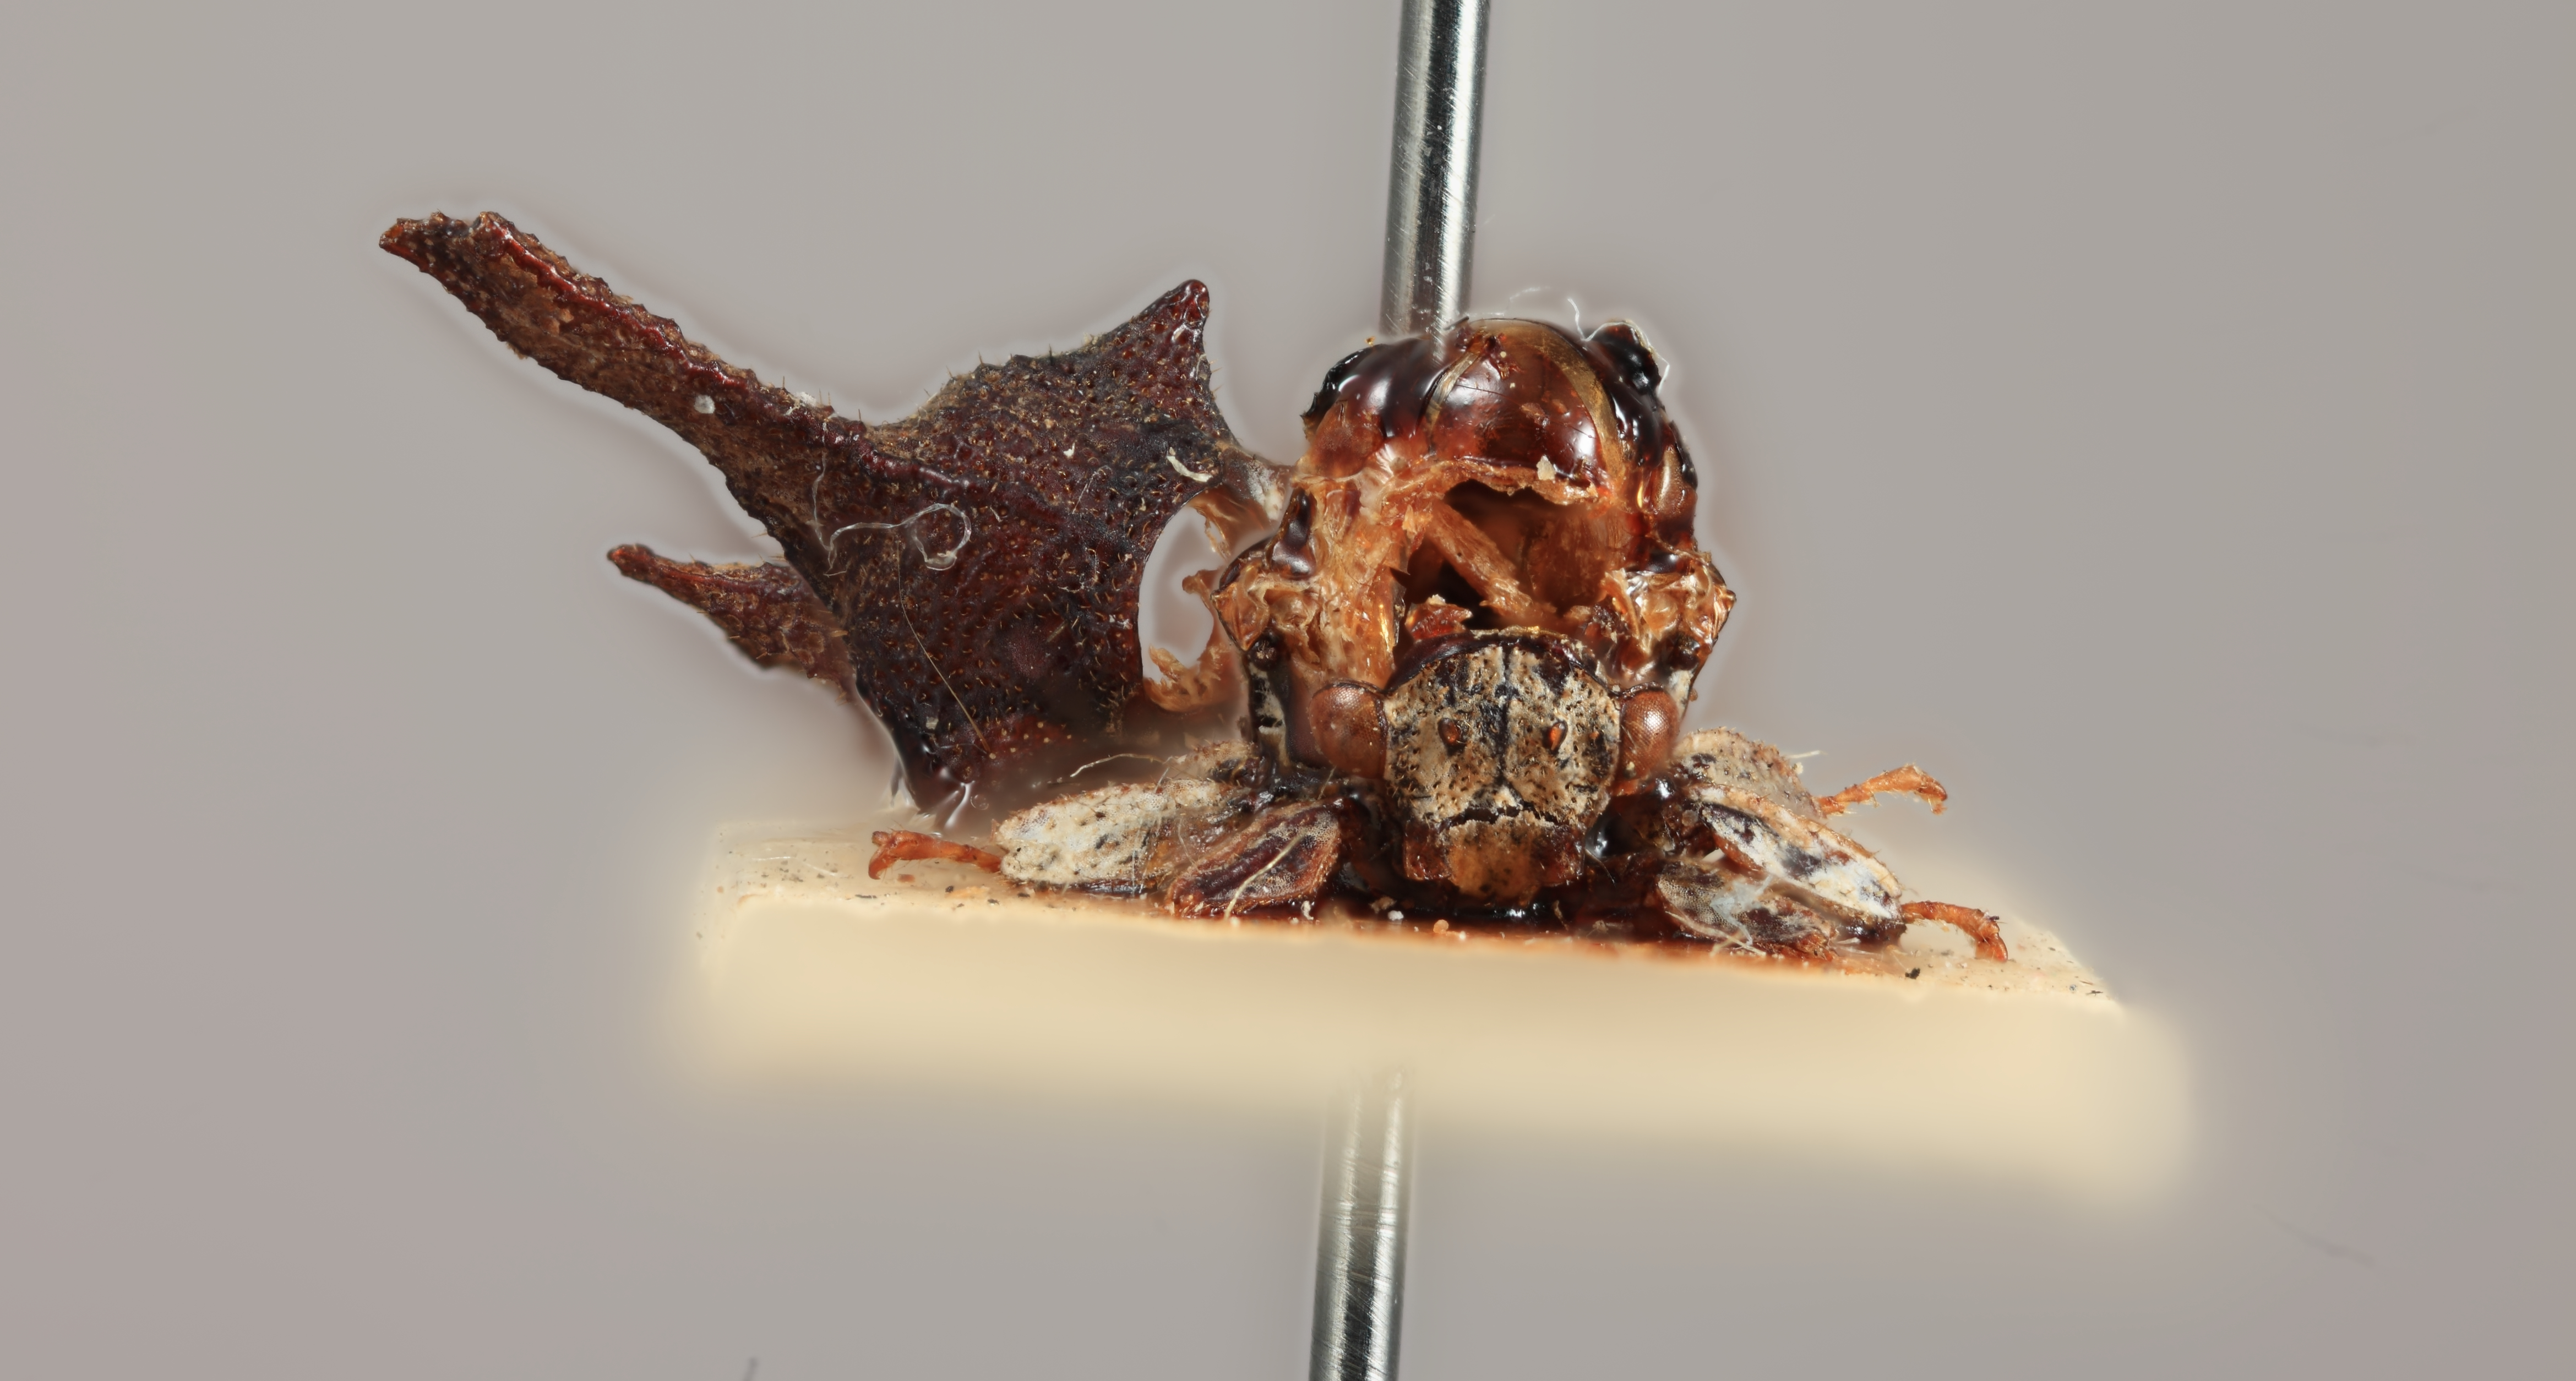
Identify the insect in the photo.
Spongophorus vexilliferus
